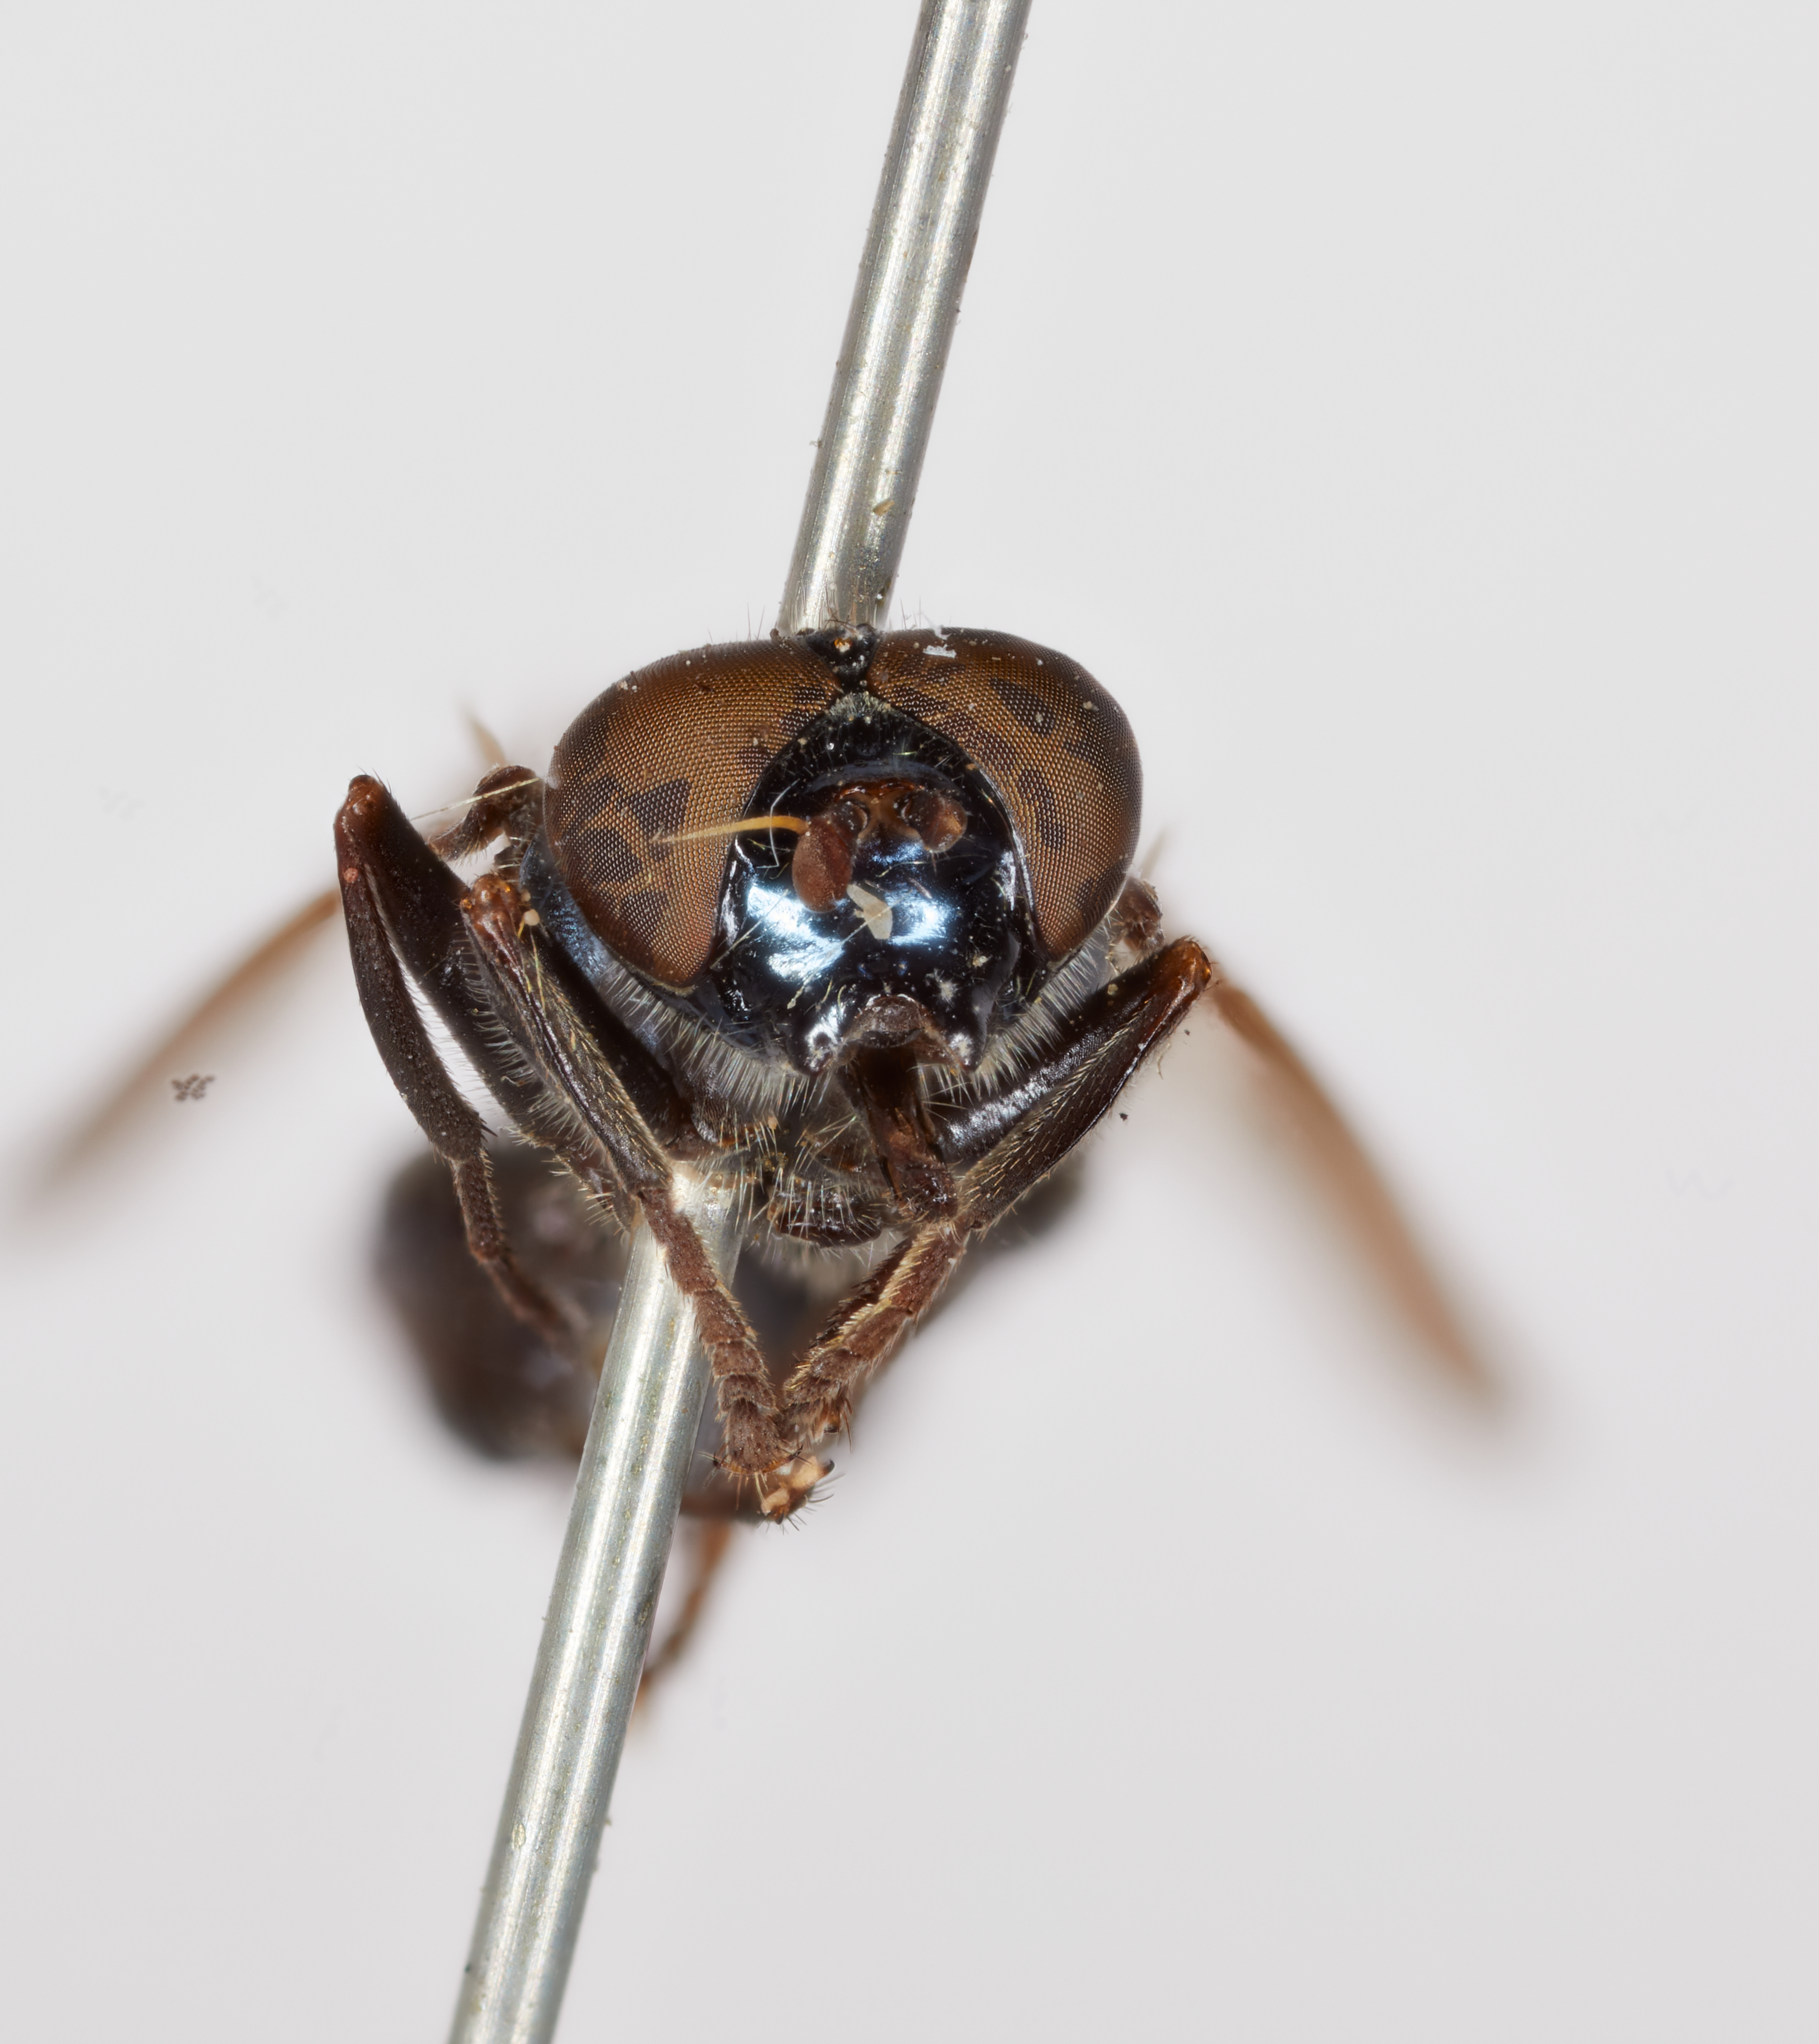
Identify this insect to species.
Chalcomyia depressa
